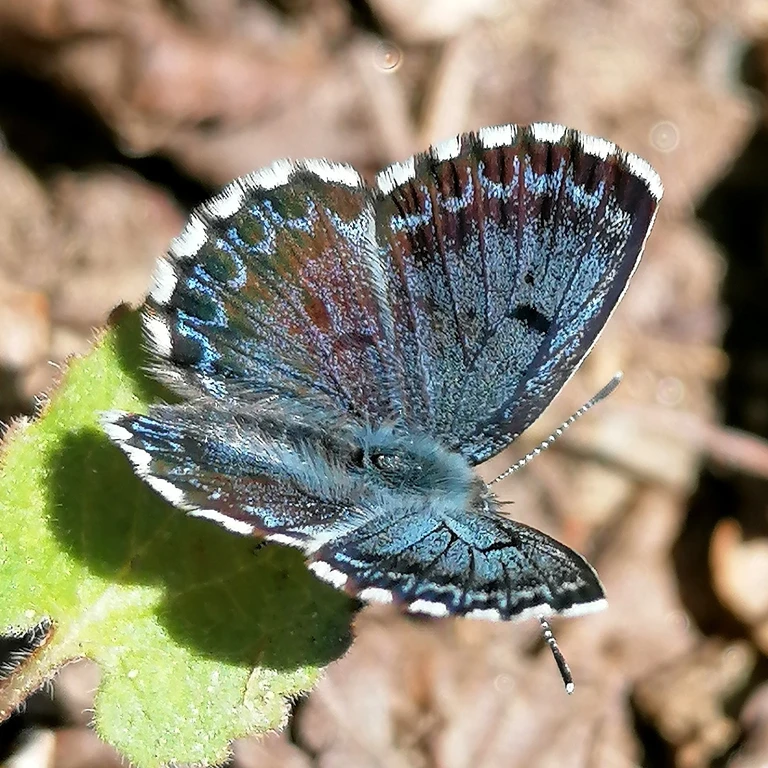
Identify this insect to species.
Scolitantides orion
